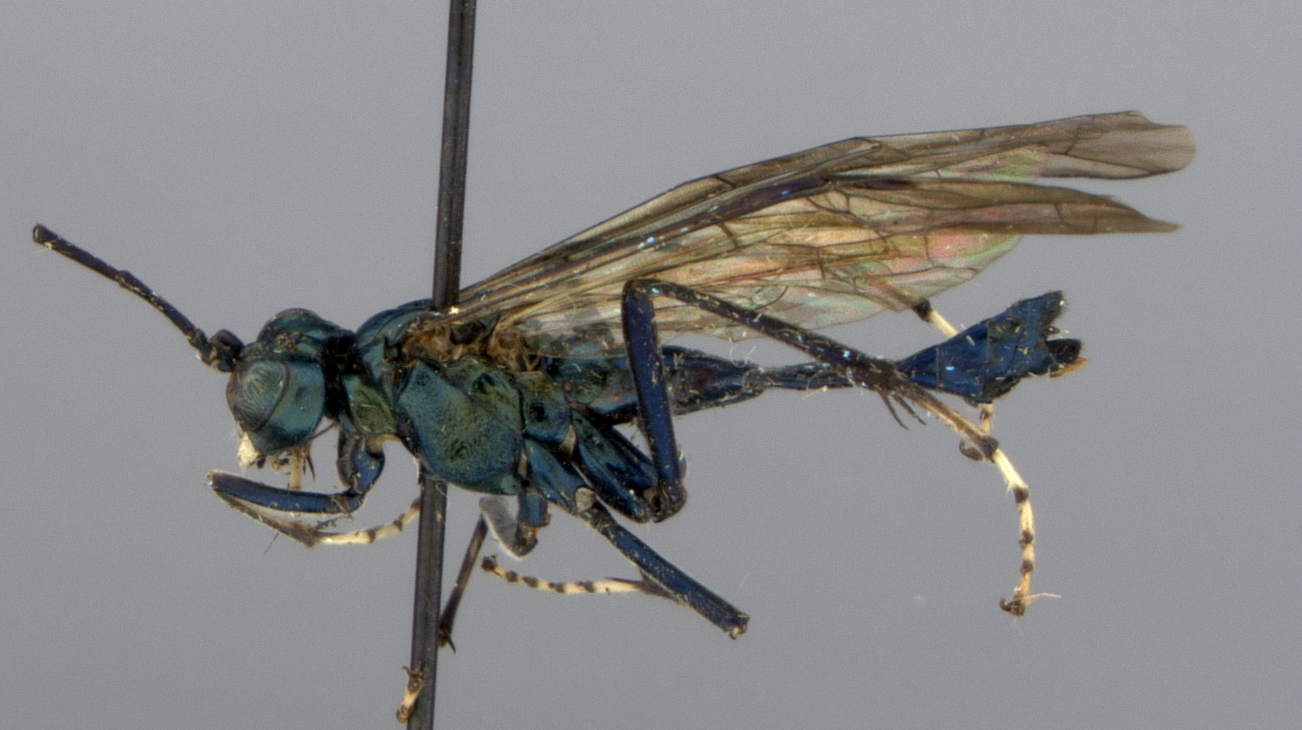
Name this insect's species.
Tenthredo scintillans
